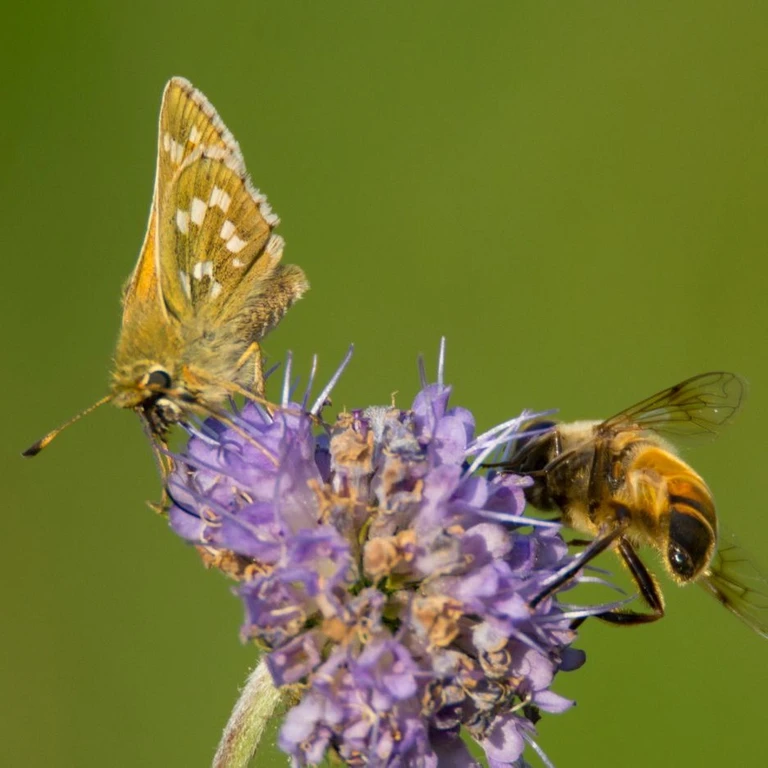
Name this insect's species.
Hesperia comma
